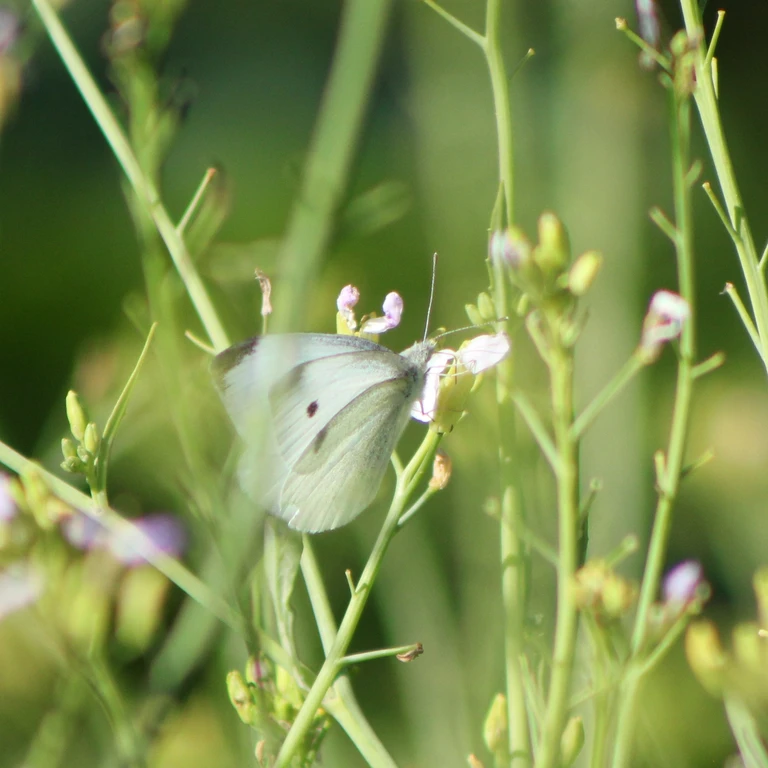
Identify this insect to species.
Pieris rapae
